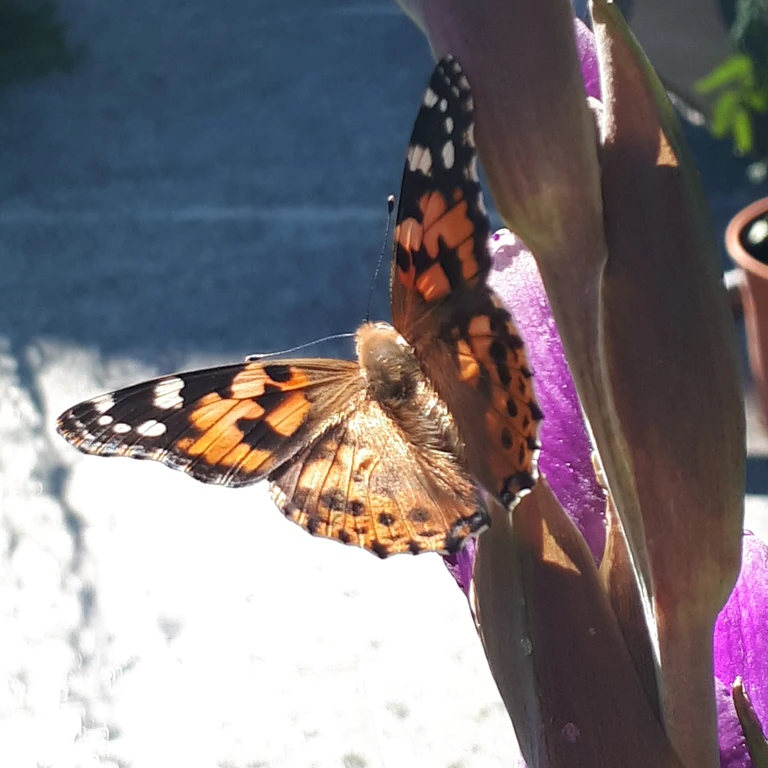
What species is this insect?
Vanessa cardui
